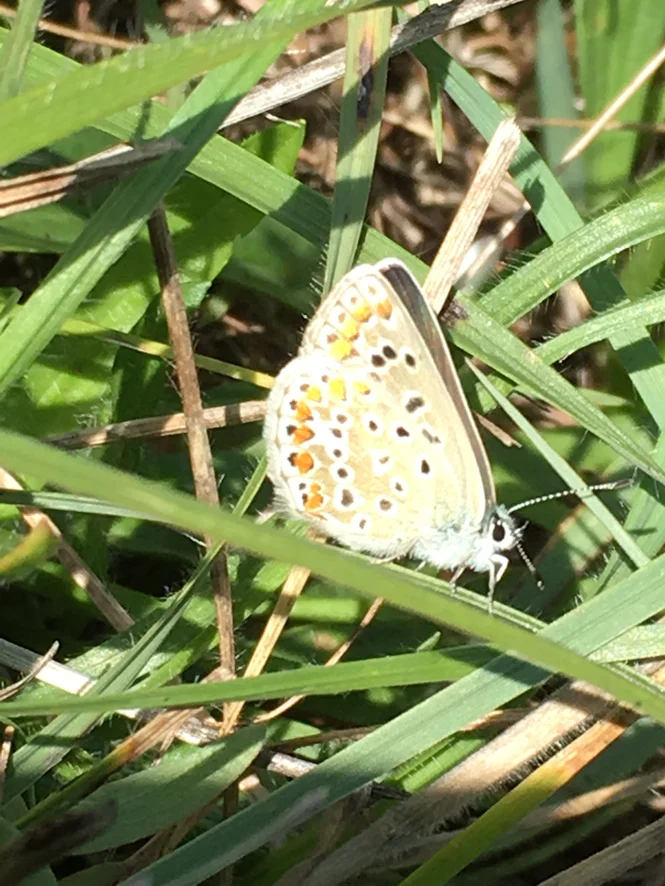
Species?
Polyommatus icarus
